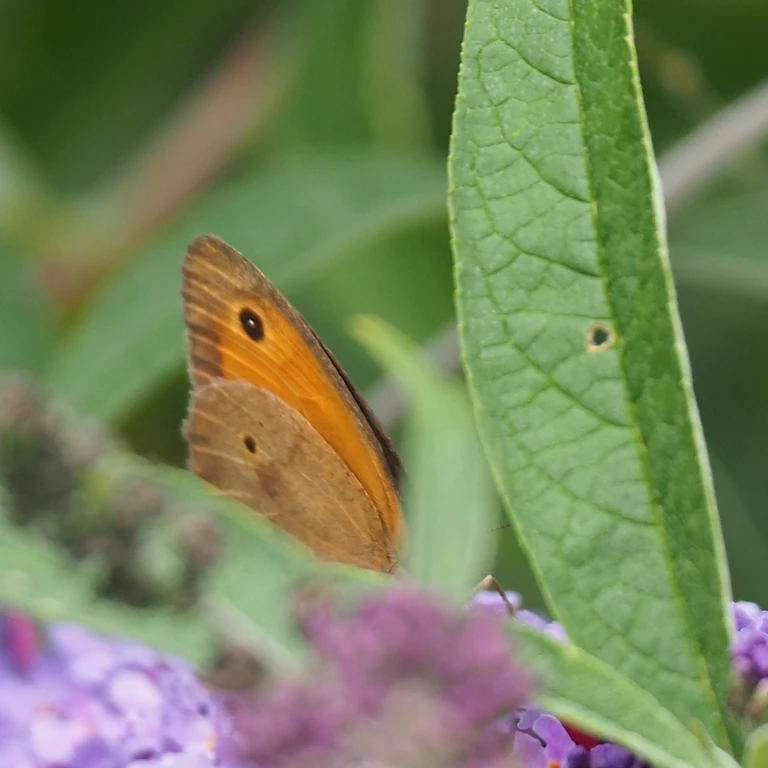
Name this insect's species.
Maniola jurtina
